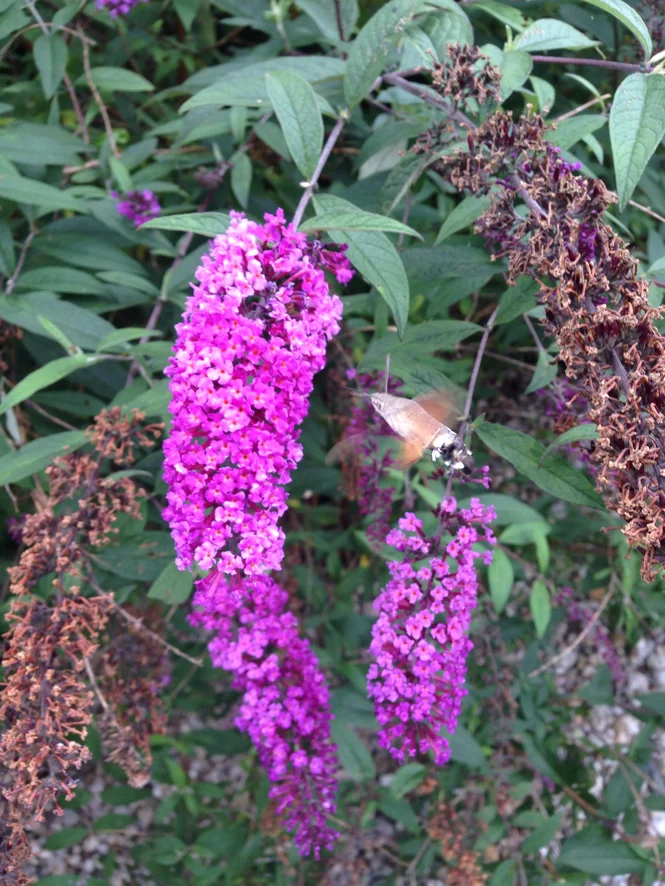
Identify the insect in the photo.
Macroglossum stellatarum
